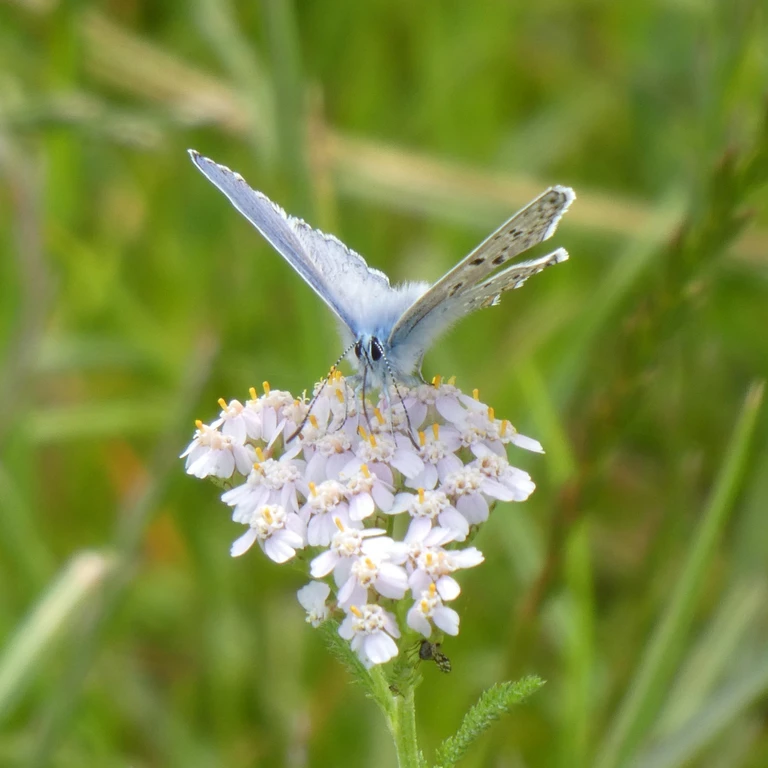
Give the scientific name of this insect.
Polyommatus icarus
